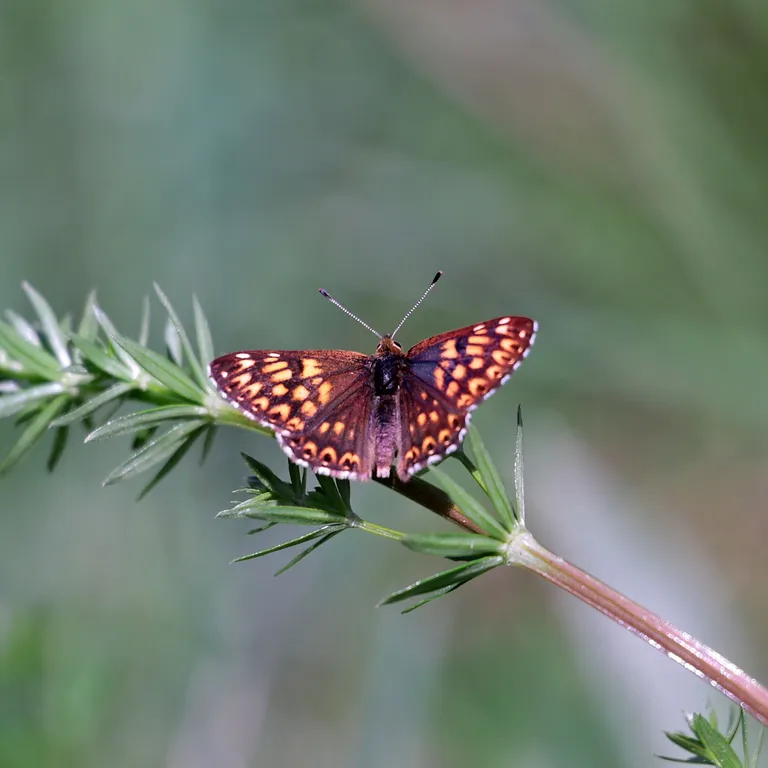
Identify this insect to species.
Hamearis lucina
